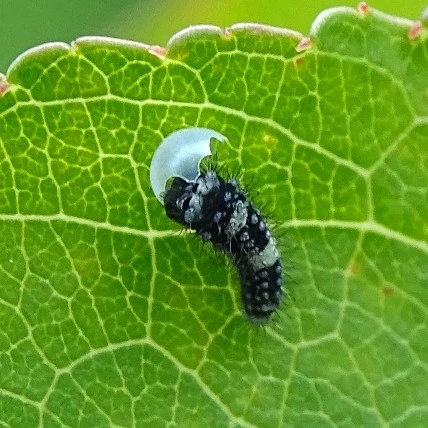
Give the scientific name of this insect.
Iphiclides podalirius
